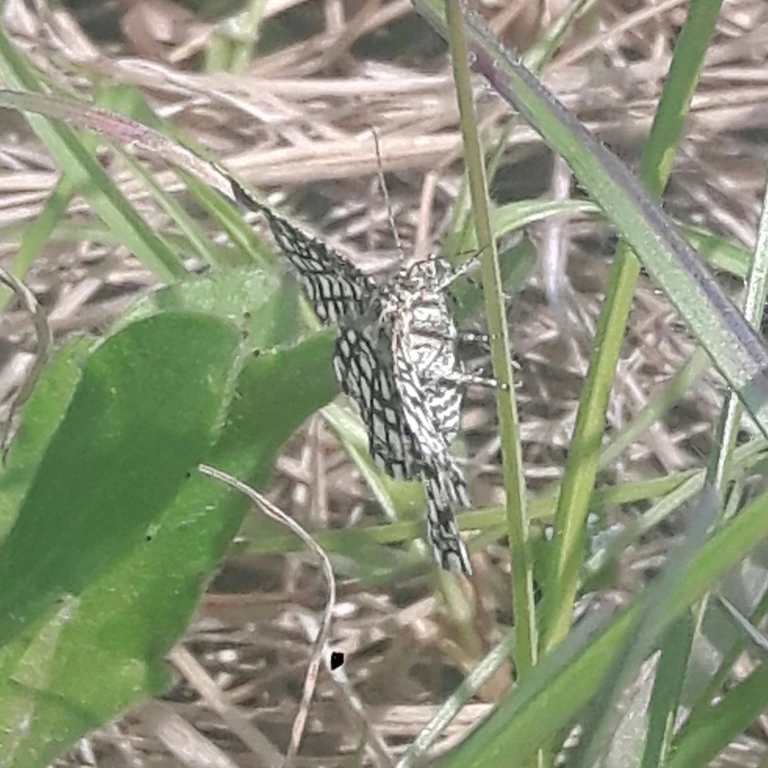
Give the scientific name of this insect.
Chiasmia clathrata
